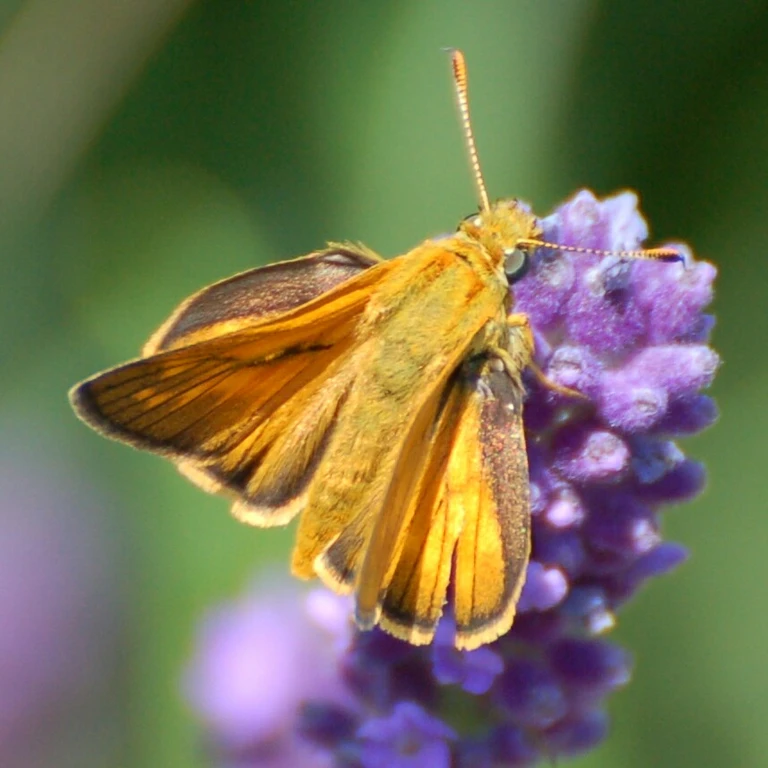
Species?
Ochlodes sylvanus (also Ochlodes venata)
